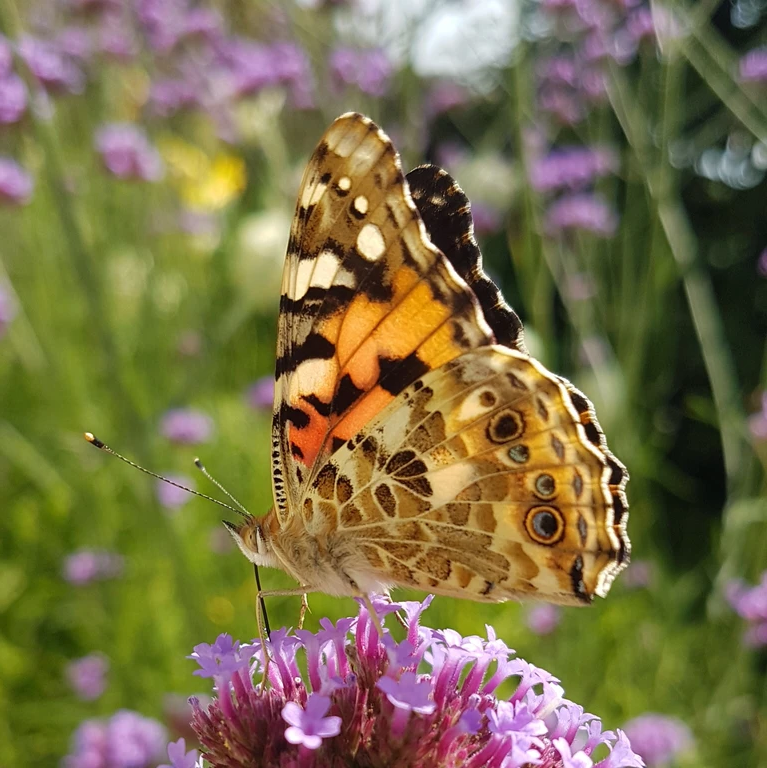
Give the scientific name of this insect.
Vanessa cardui
